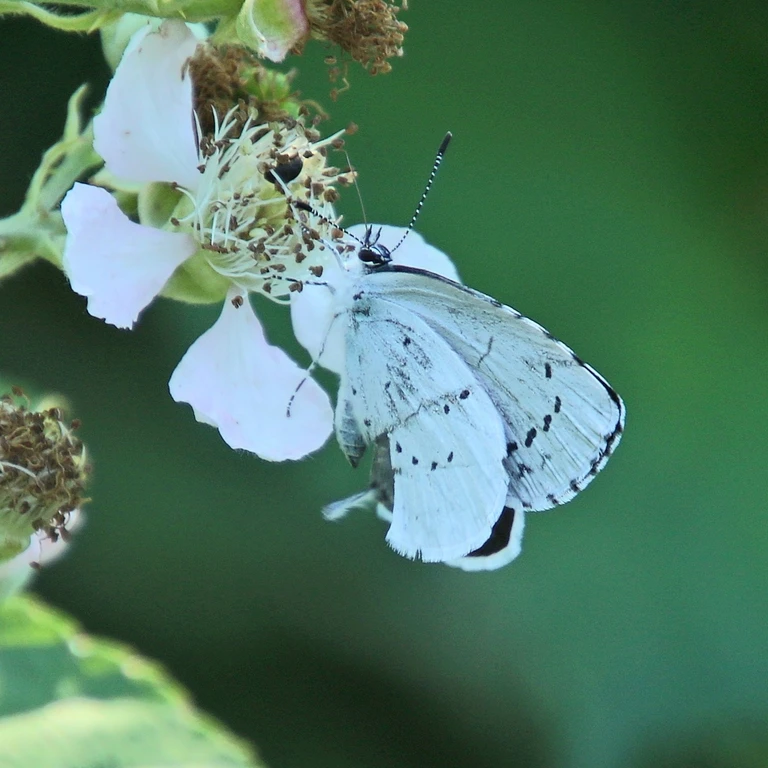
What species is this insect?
Celastrina argiolus
